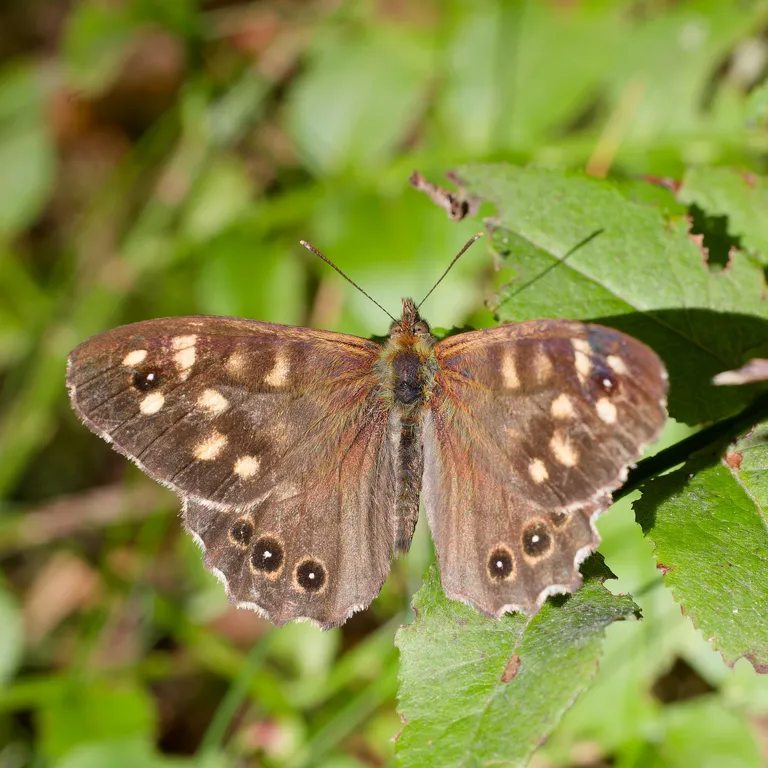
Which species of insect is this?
Pararge aegeria
